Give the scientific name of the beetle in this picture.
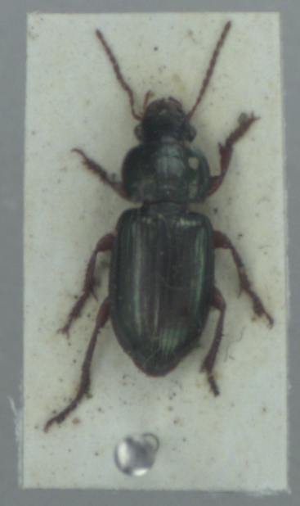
Harpalus affinis
